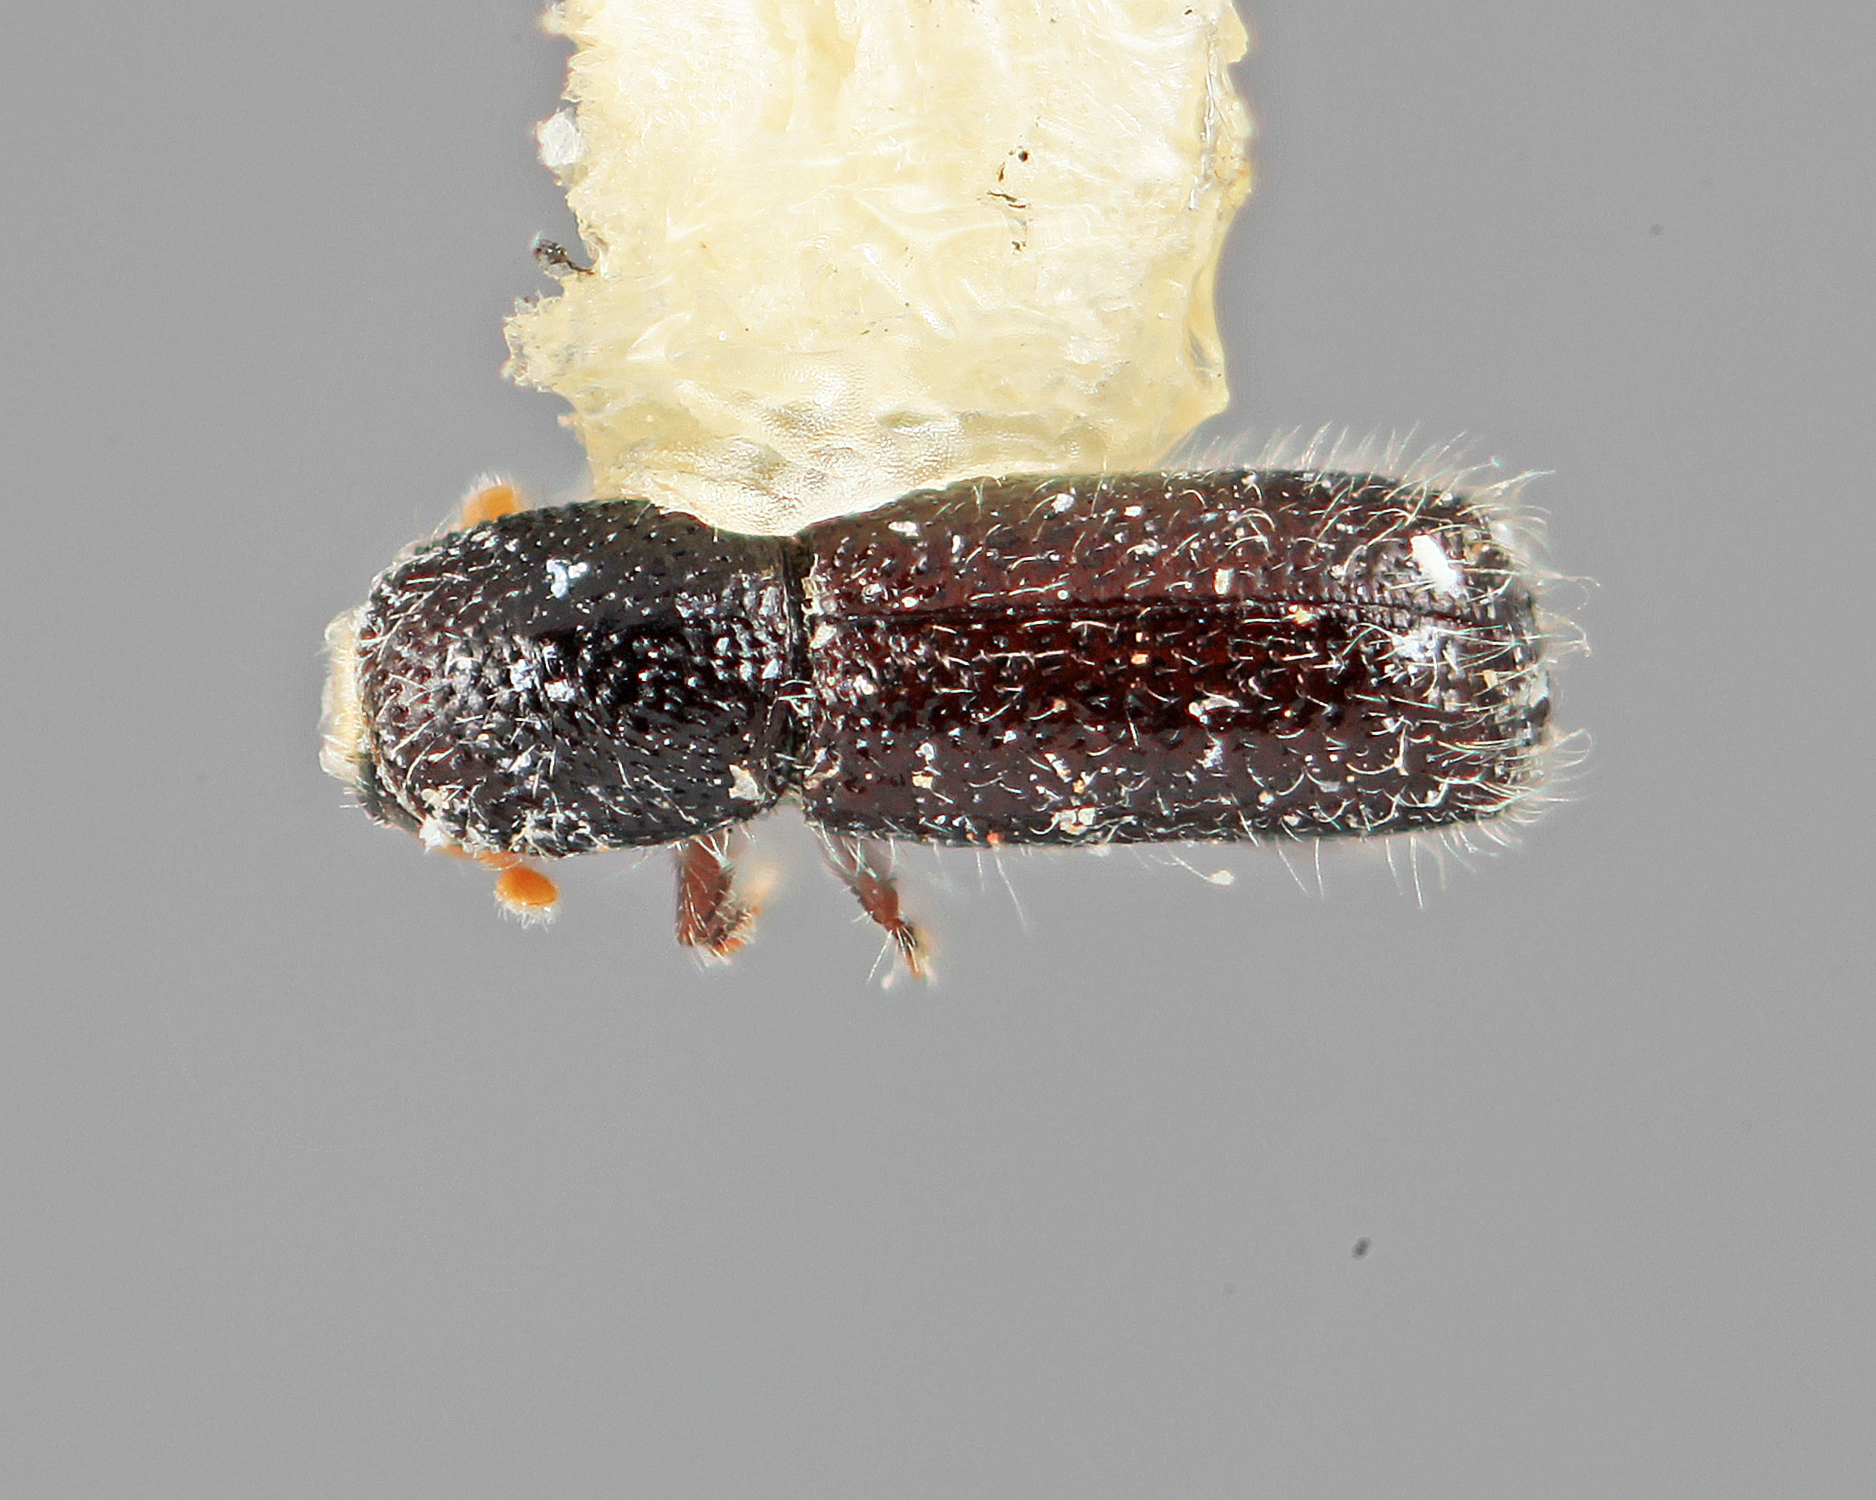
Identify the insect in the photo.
Dendrocranulus gracilis
